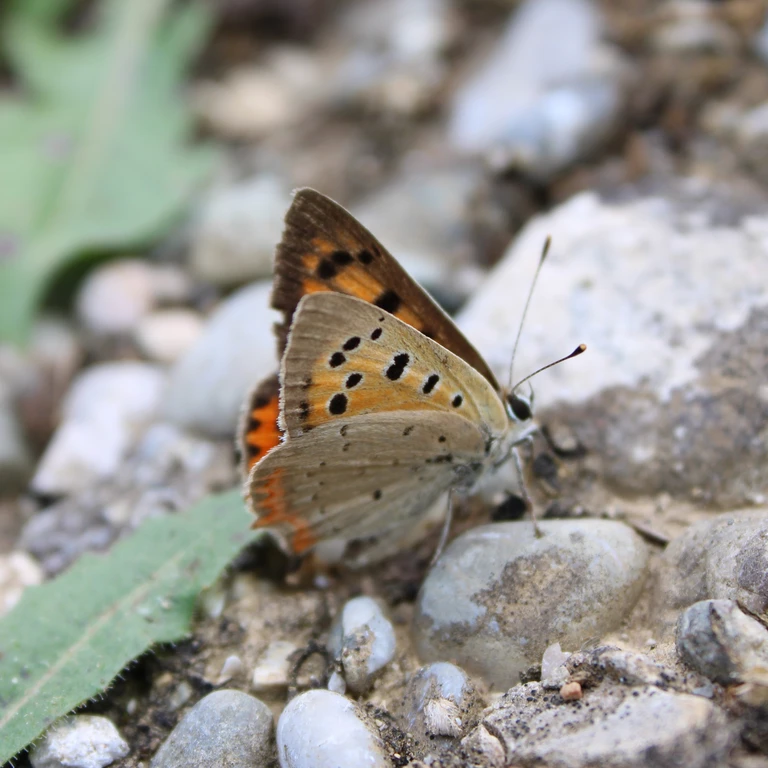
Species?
Lycaena phlaeas
